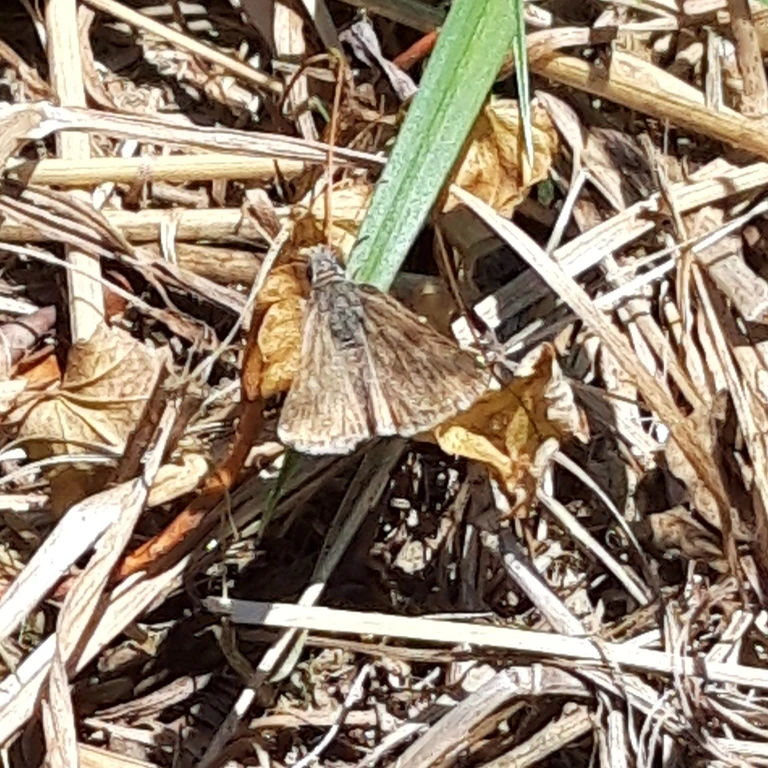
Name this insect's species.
Erynnis tages
